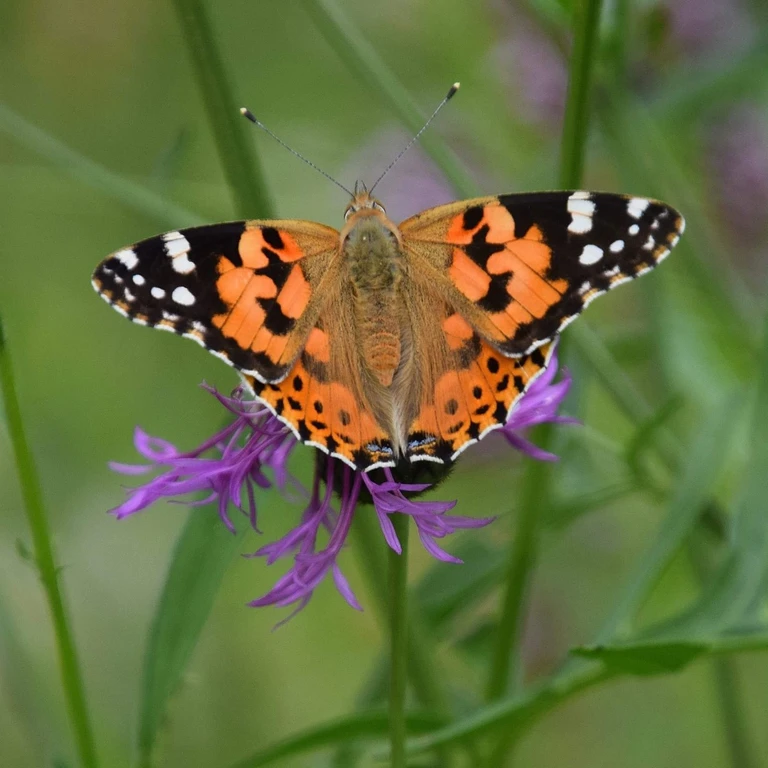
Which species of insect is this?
Vanessa cardui
